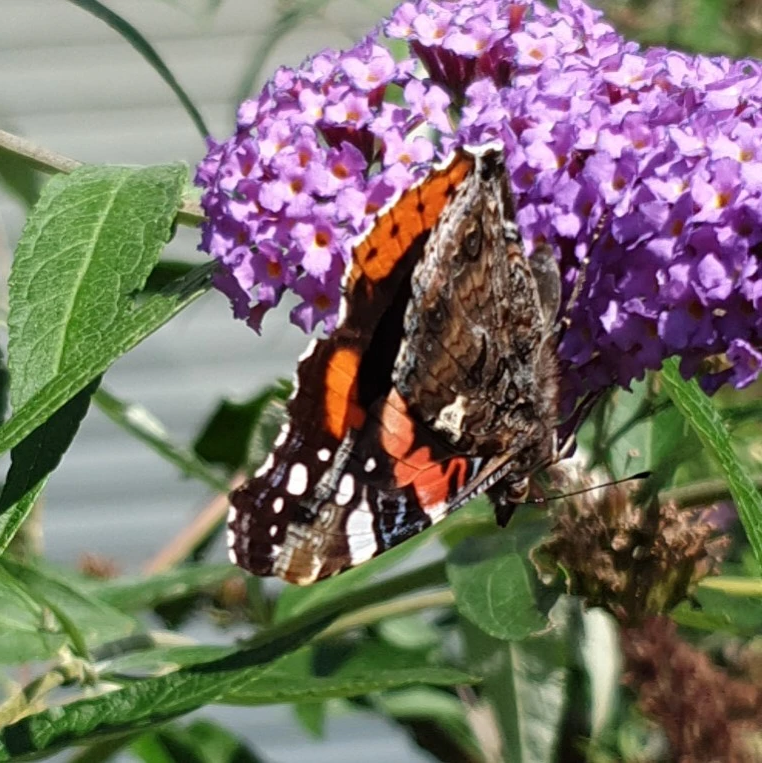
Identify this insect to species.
Vanessa atalanta
